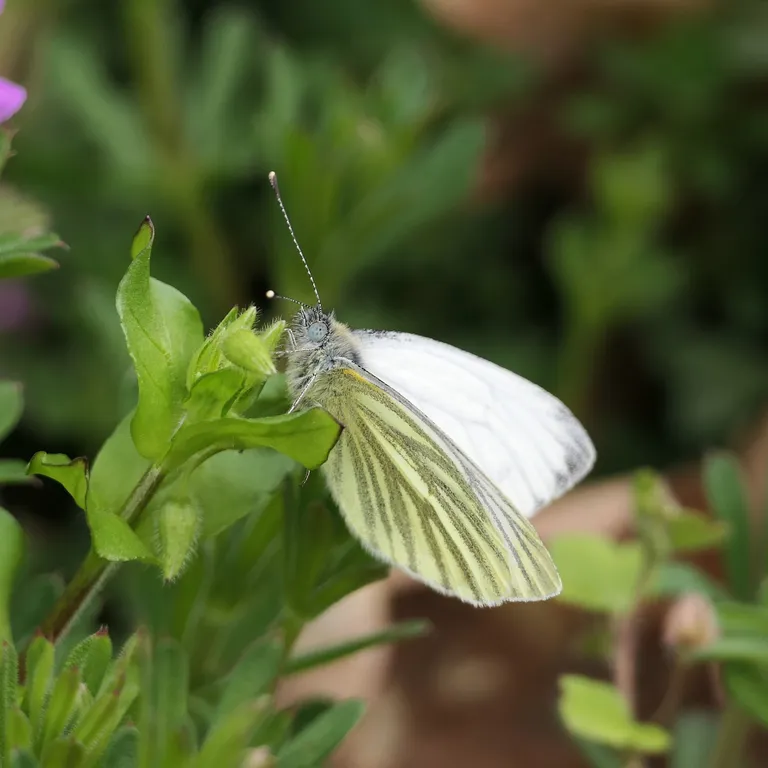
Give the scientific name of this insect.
Pieris napi
